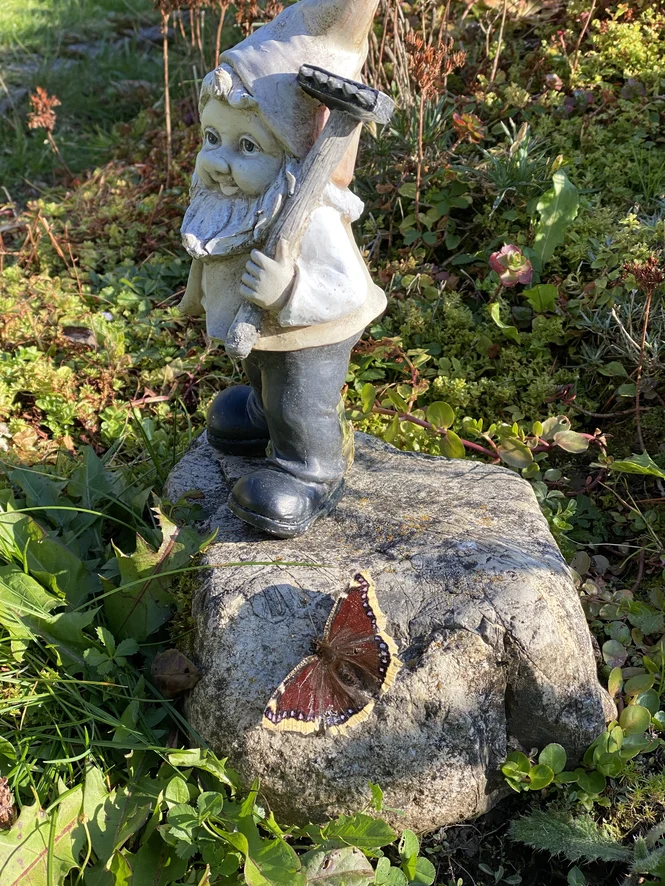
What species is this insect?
Nymphalis antiopa
